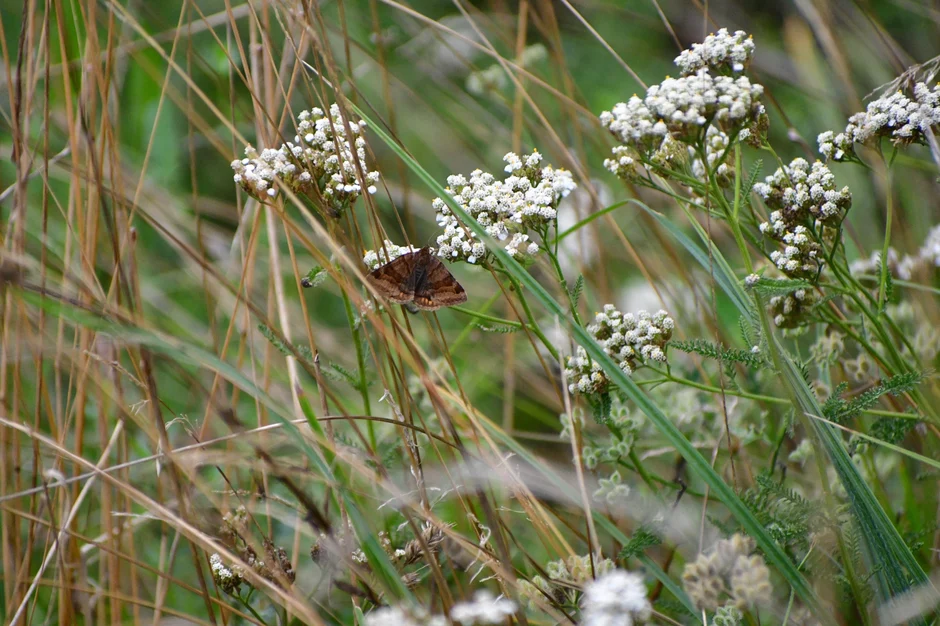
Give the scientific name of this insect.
Euclidia glyphica
